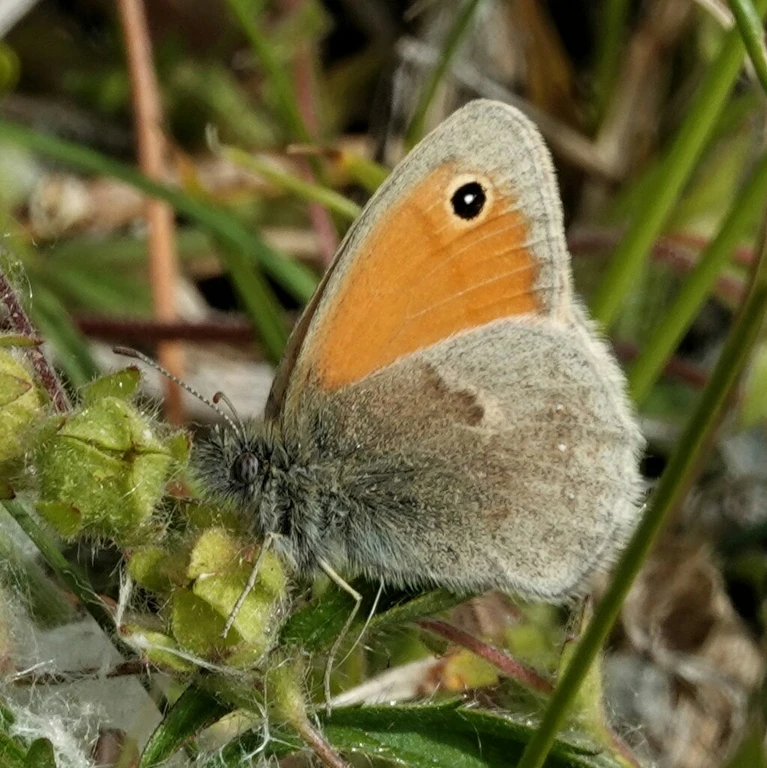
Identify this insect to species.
Coenonympha pamphilus
